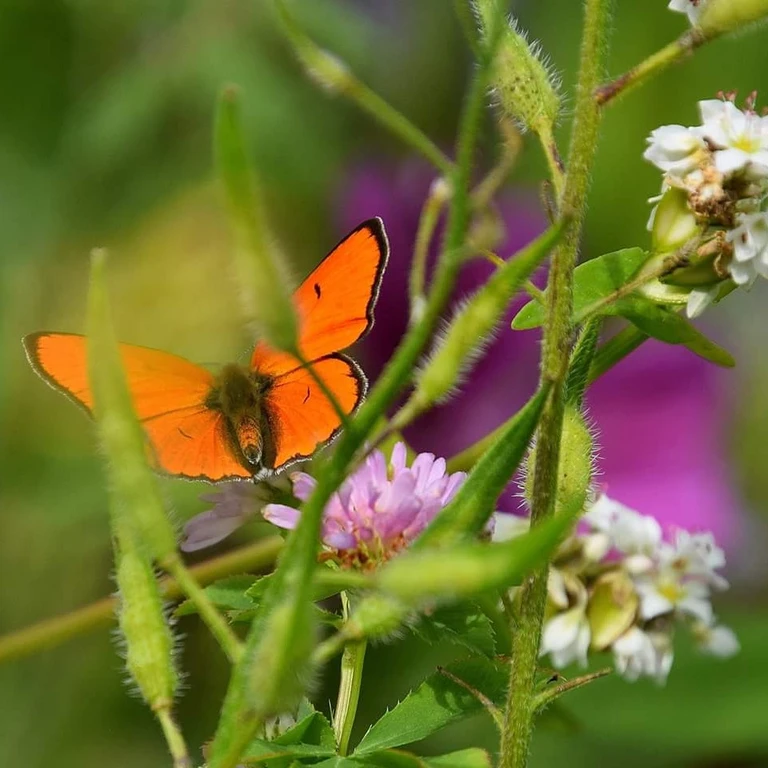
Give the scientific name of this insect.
Lycaena dispar
